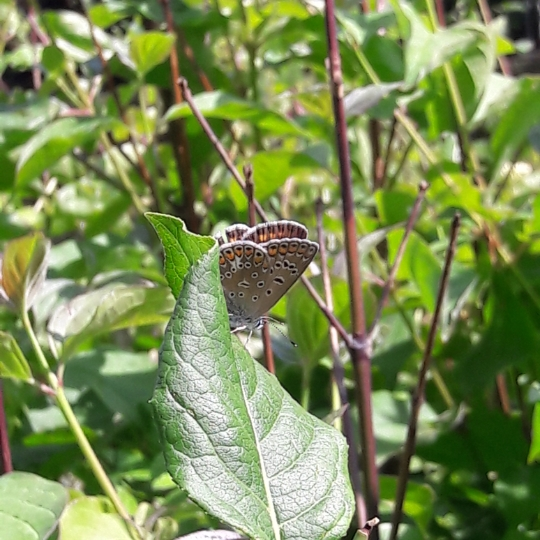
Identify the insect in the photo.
Polyommatus icarus
